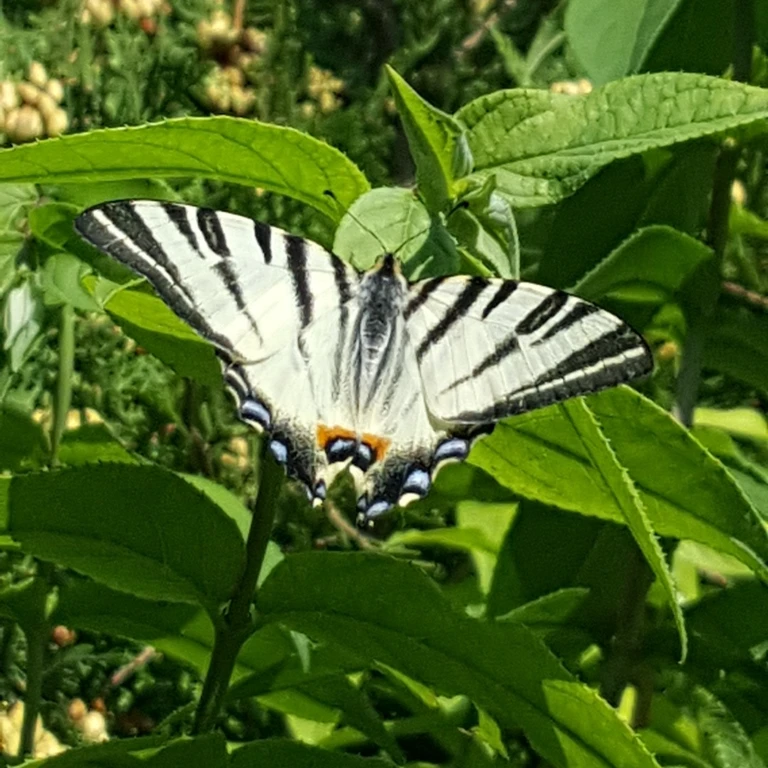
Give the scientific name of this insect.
Iphiclides podalirius
